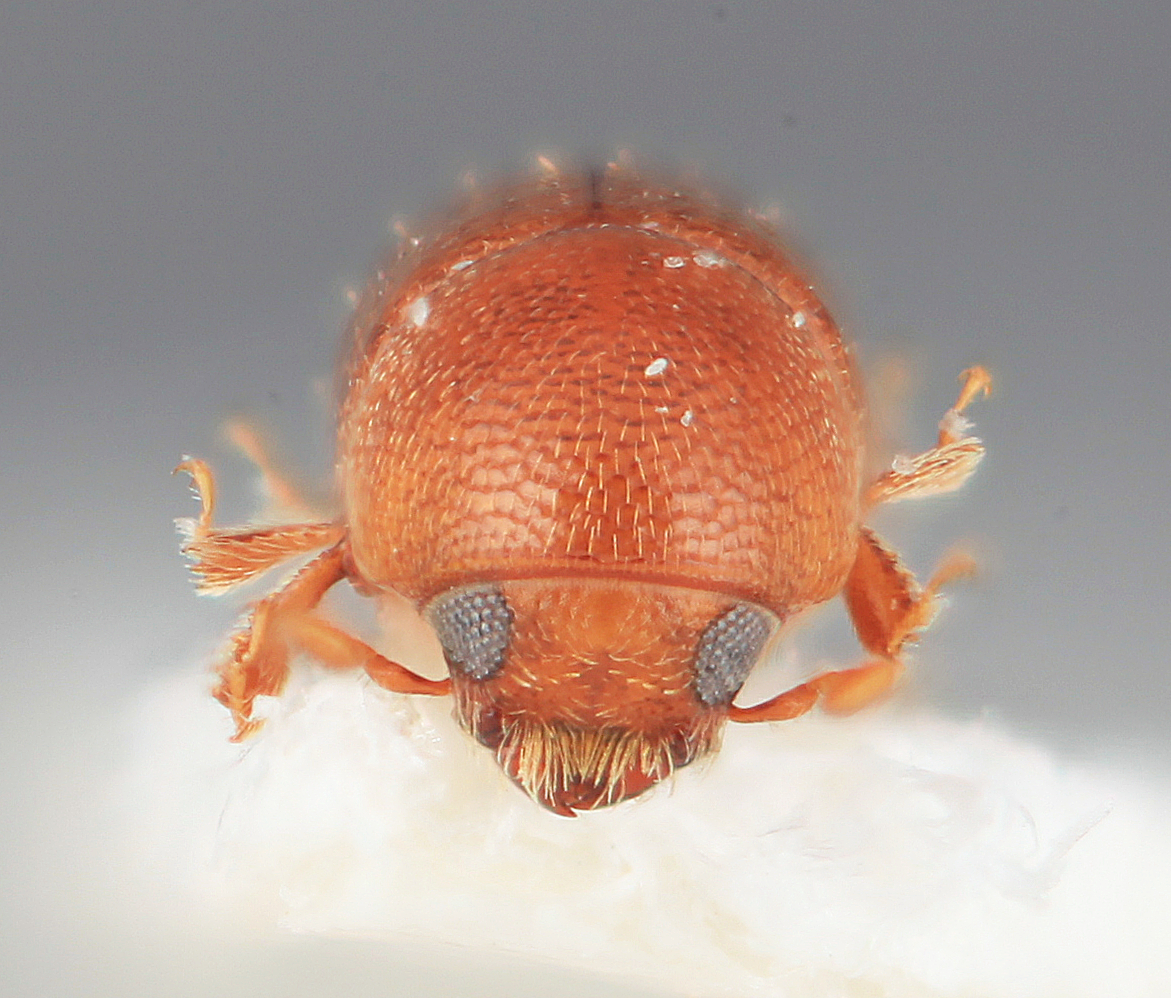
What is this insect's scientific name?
Araptus guyanensis
